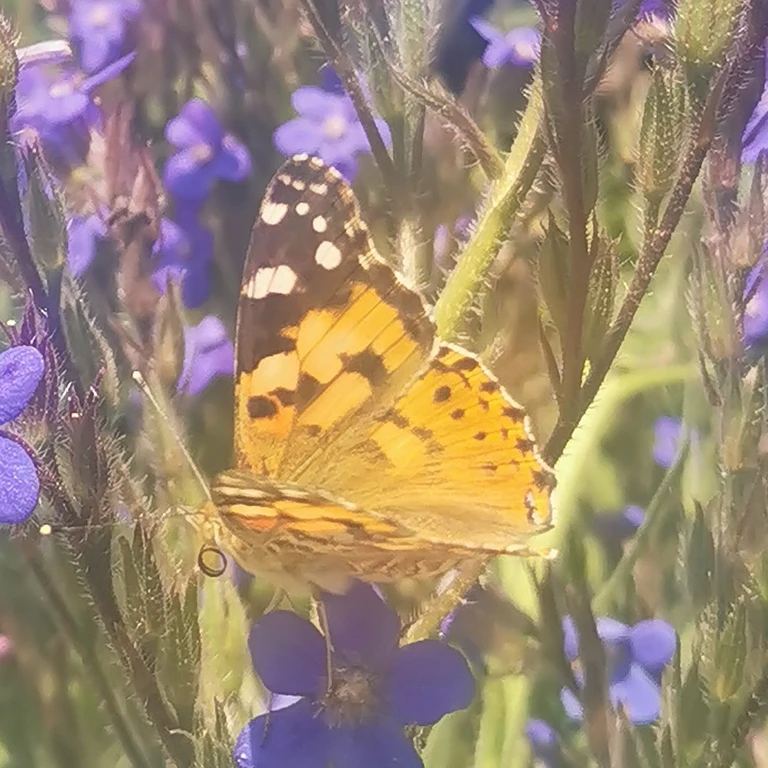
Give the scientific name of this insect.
Vanessa cardui
